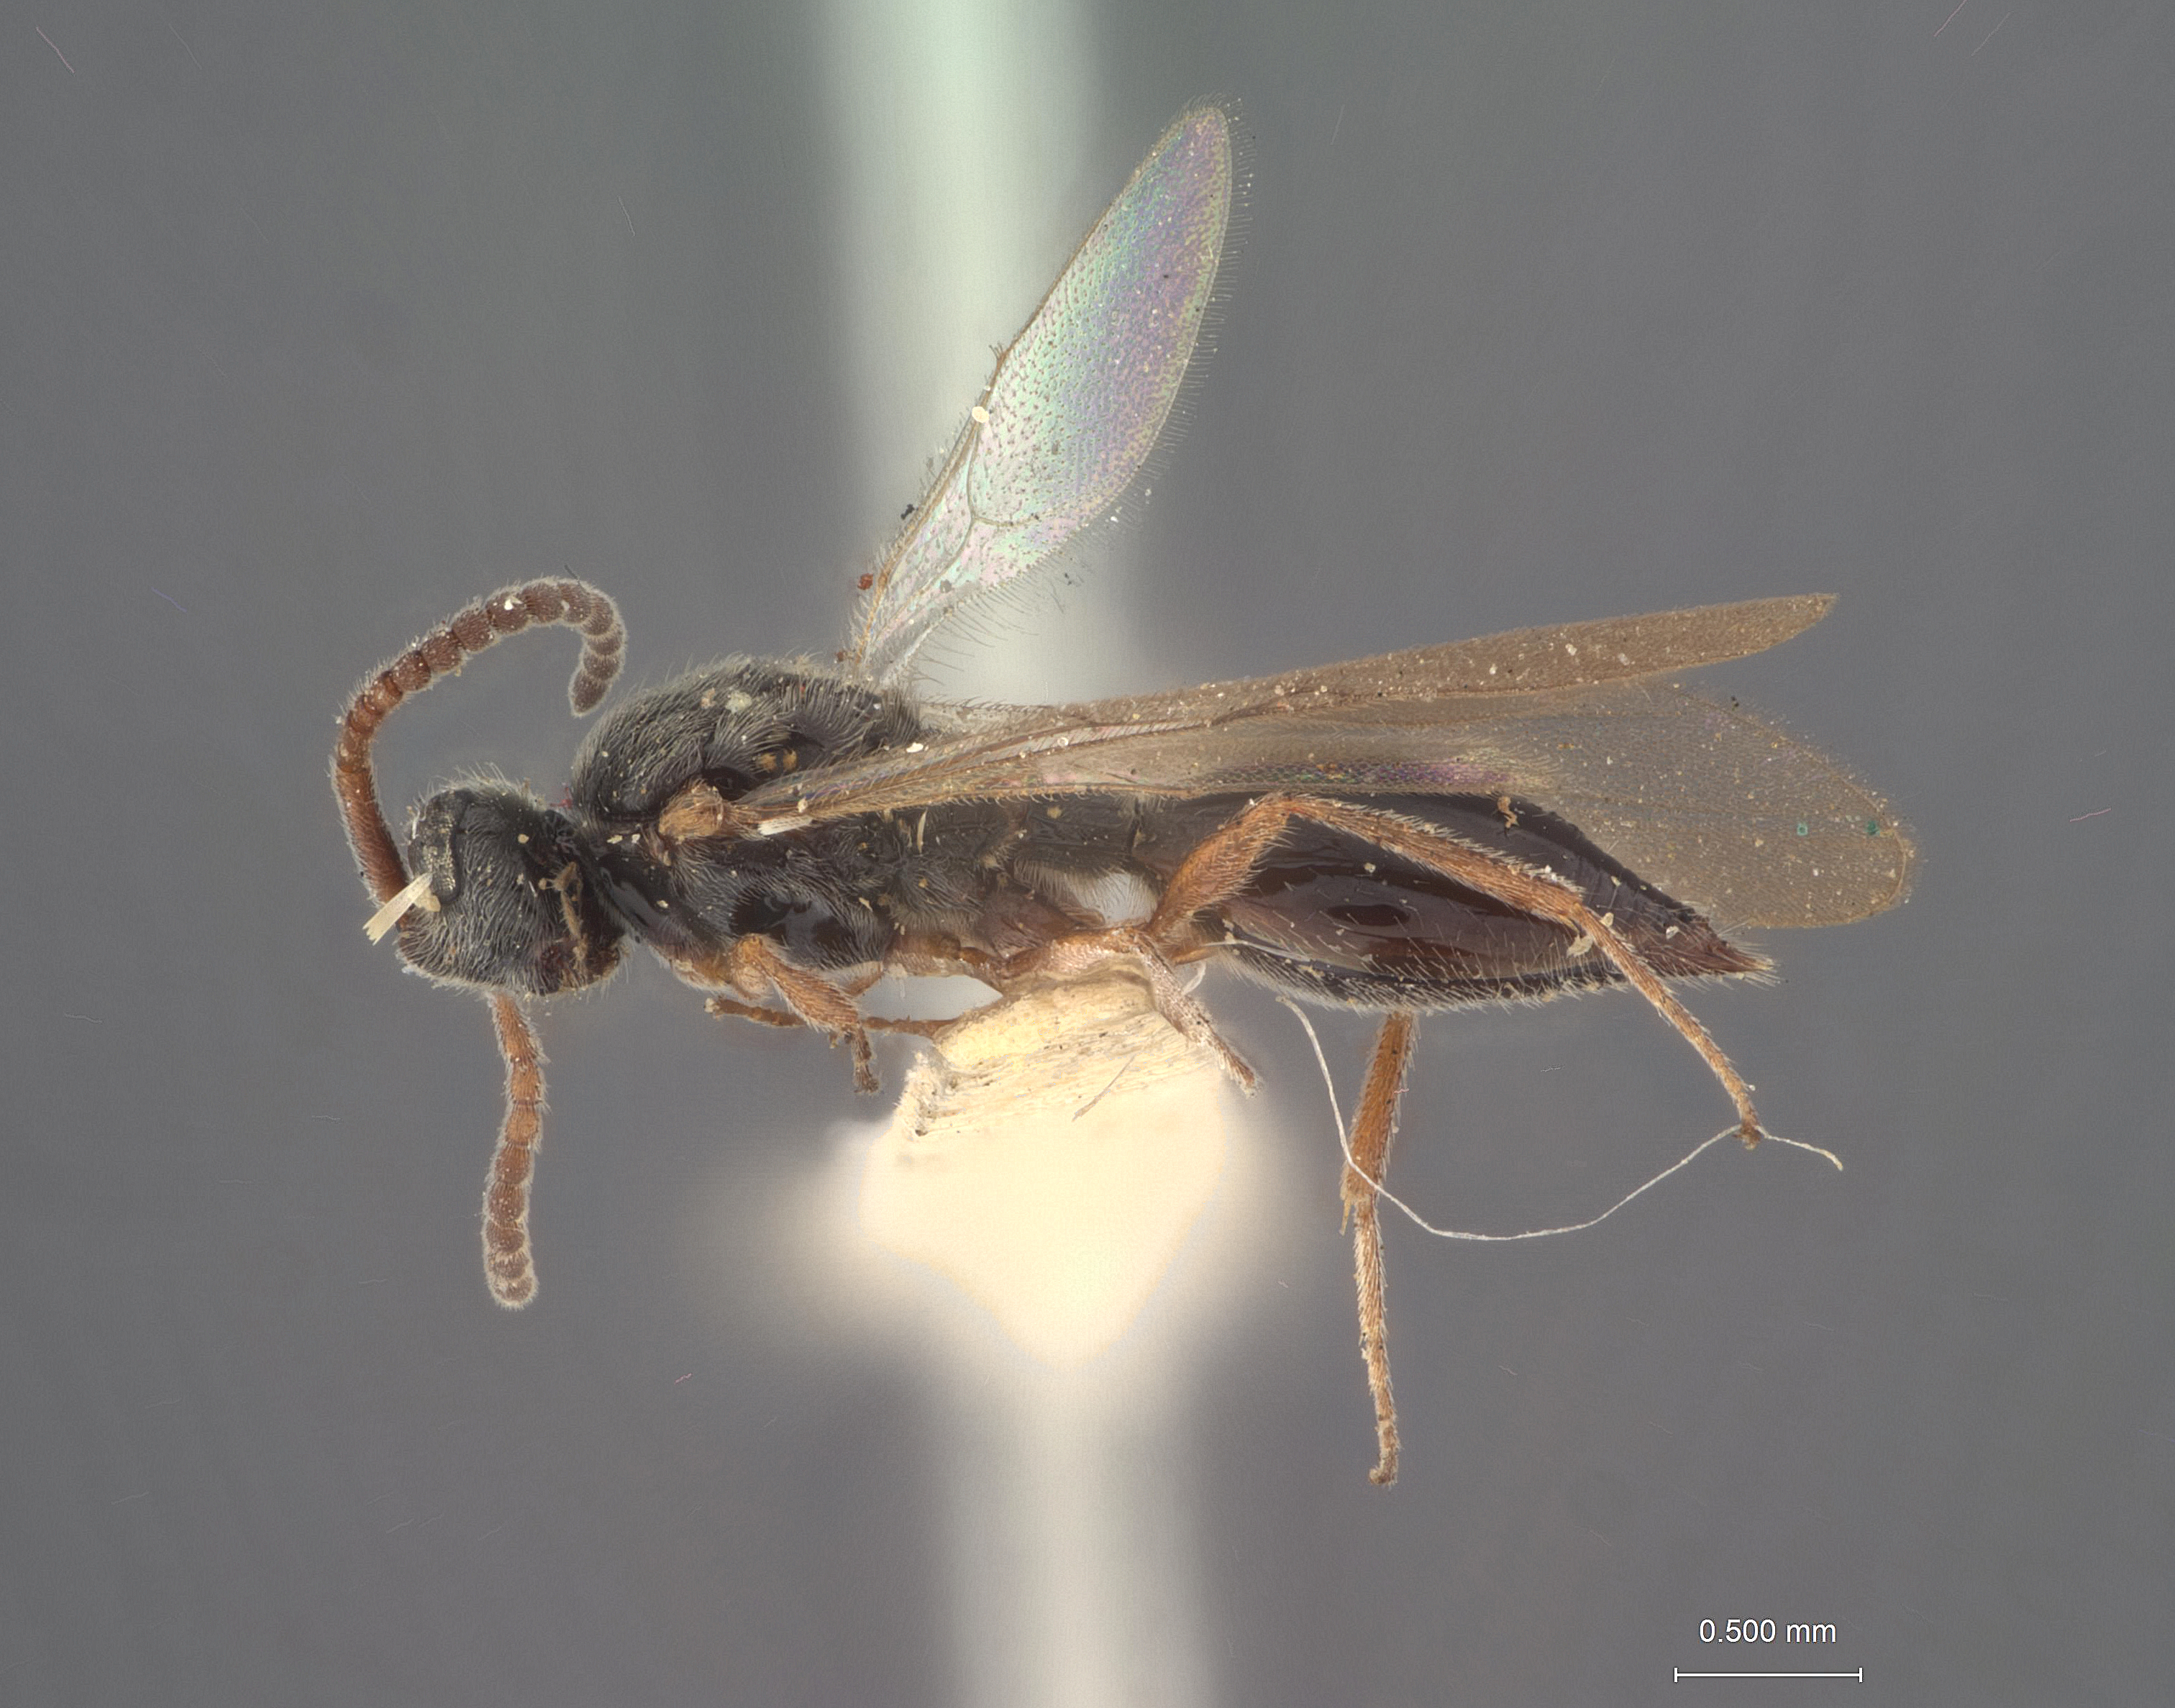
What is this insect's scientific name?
Pantoclis montana
